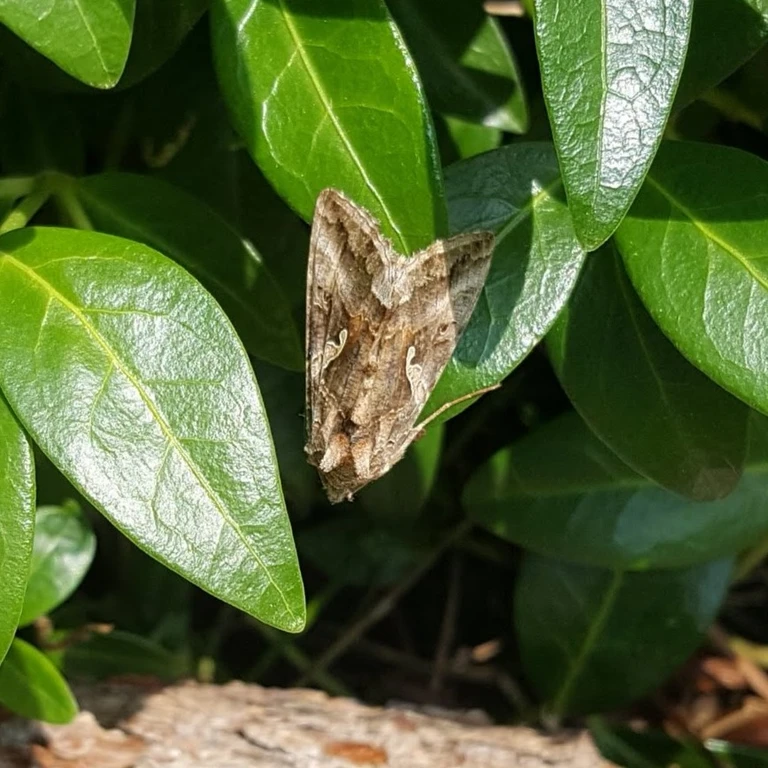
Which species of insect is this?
Autographa gamma
